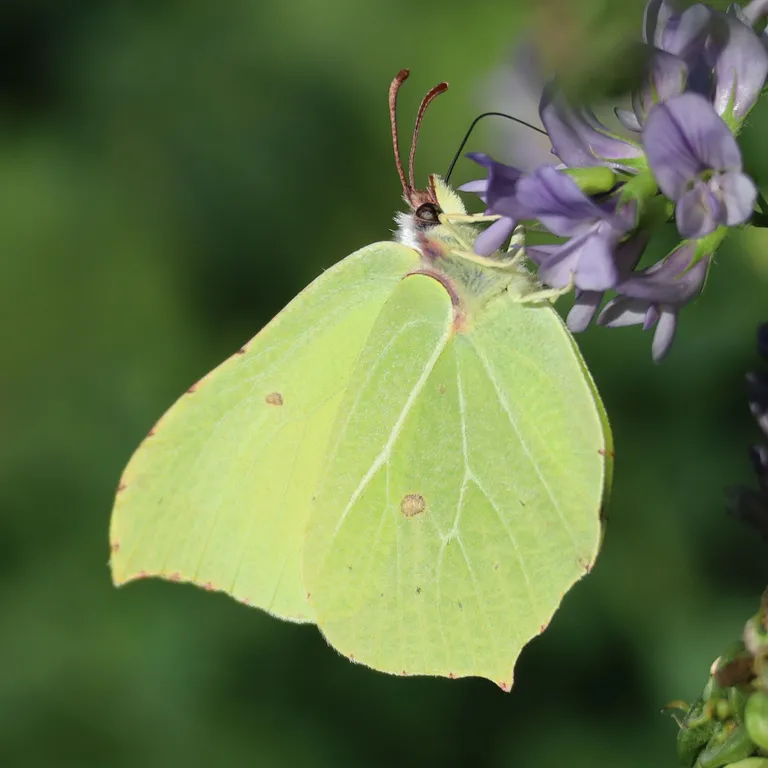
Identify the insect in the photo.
Gonepteryx rhamni
